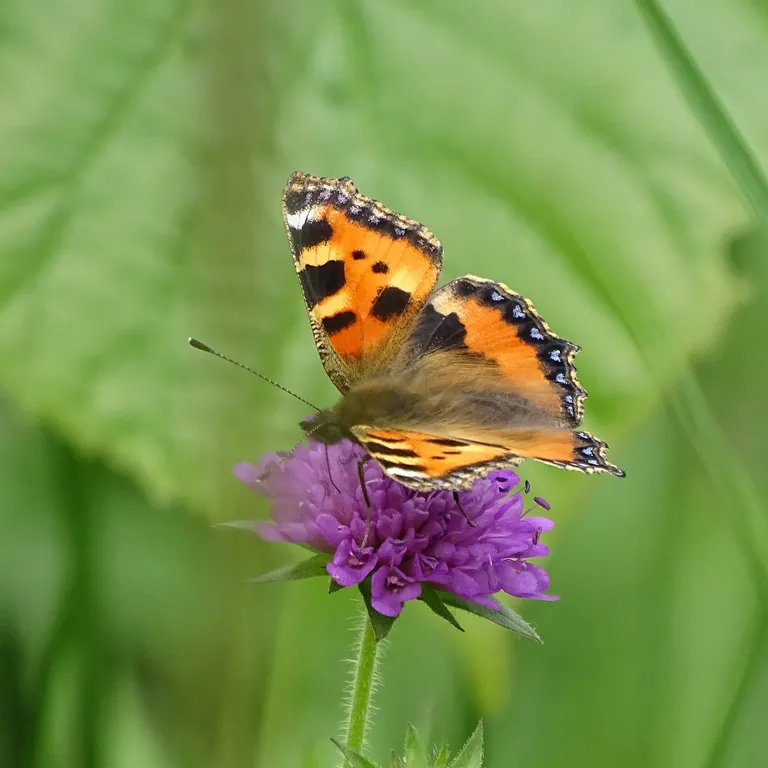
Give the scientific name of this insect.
Aglais urticae
